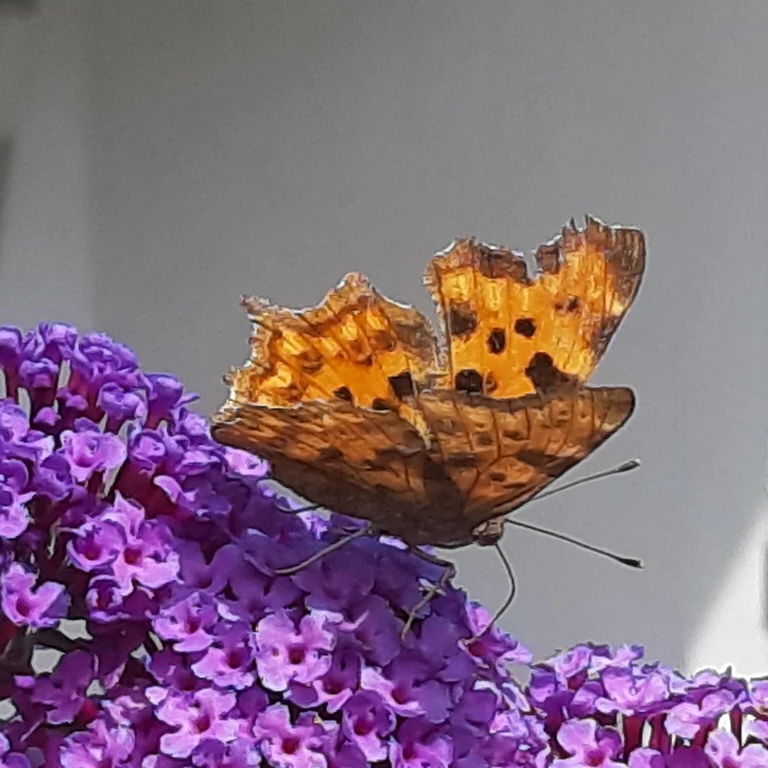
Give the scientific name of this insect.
Polygonia c-album
